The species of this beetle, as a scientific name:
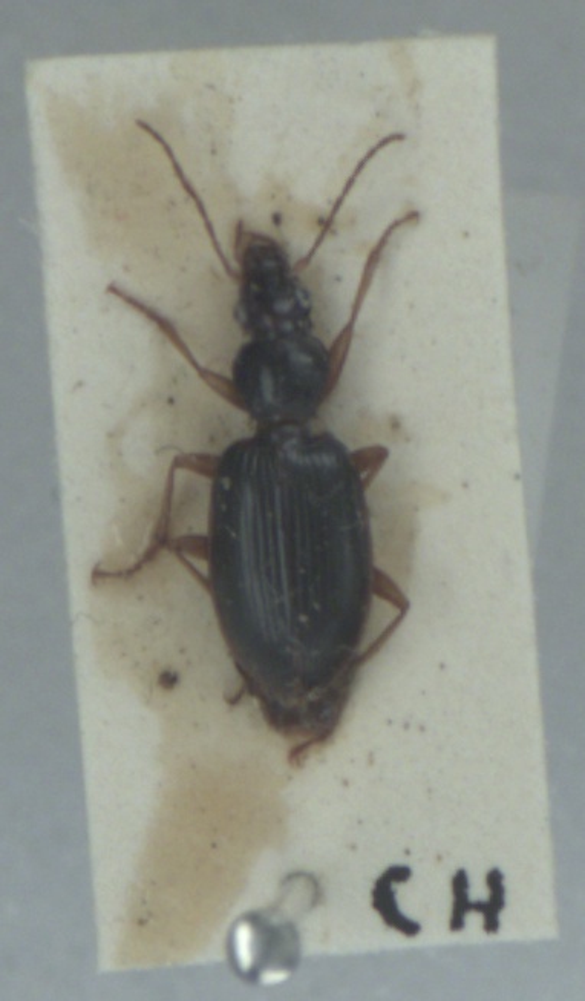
Paranchus albipes
